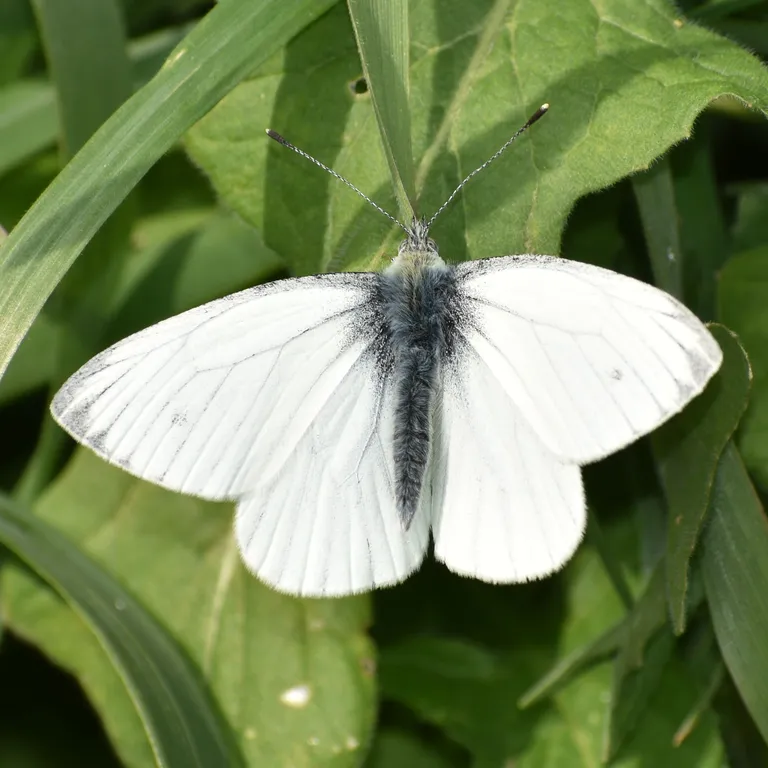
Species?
Pieris napi
